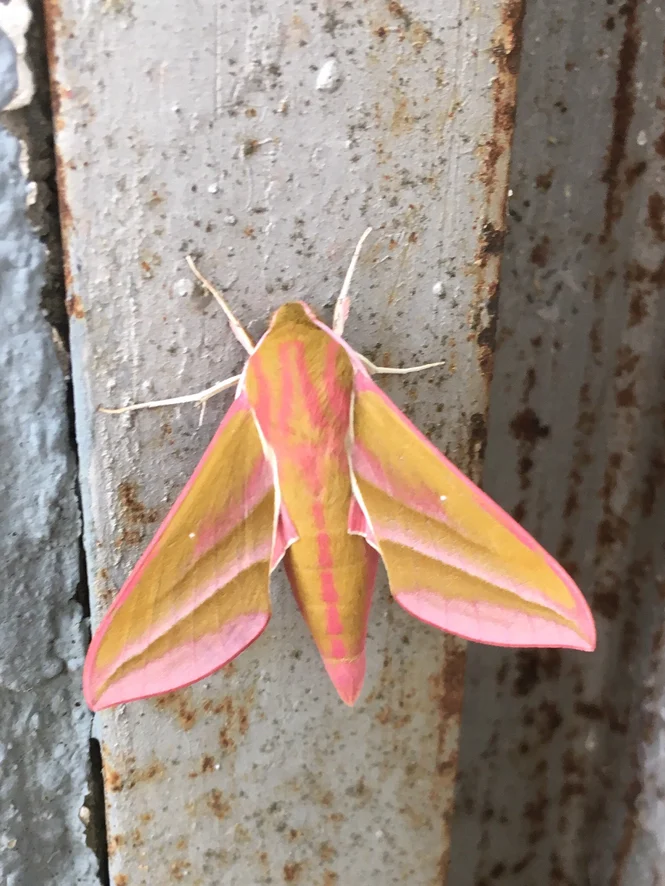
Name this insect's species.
Deilephila elpenor
